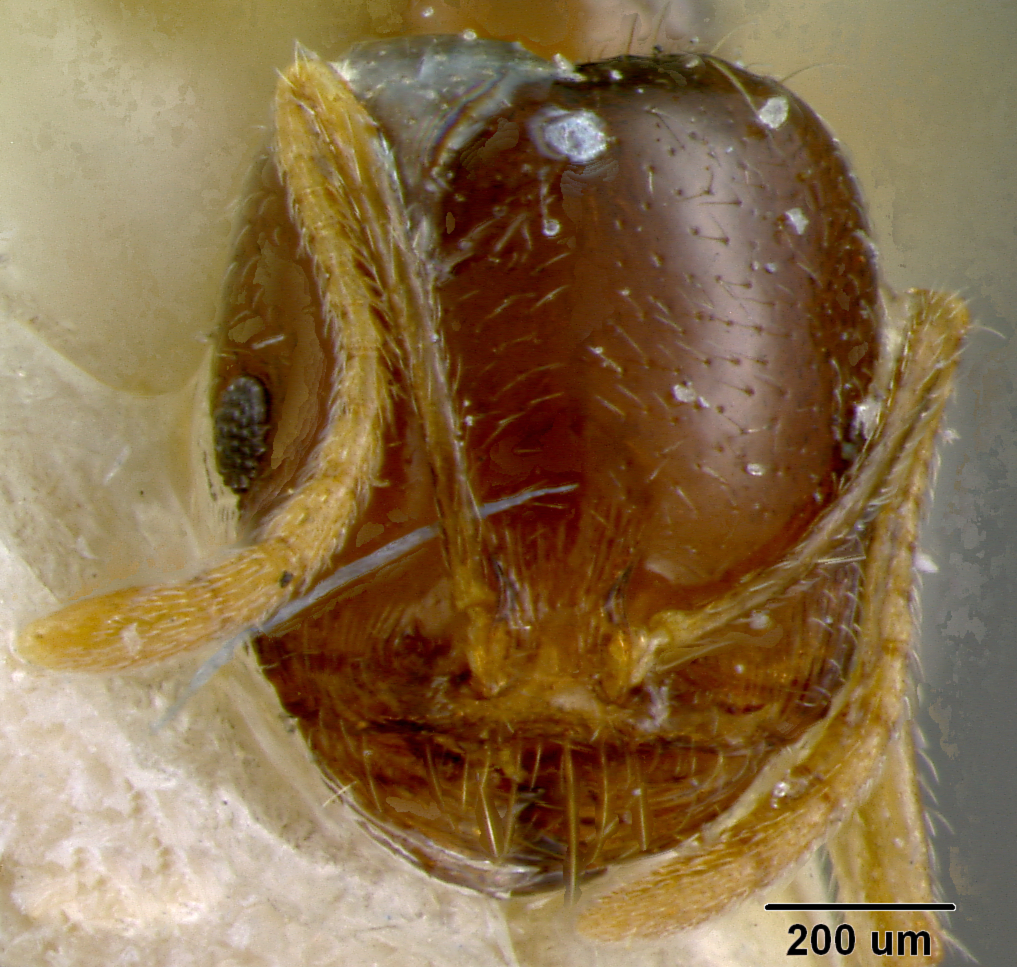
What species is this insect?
Monomorium dentigerum
